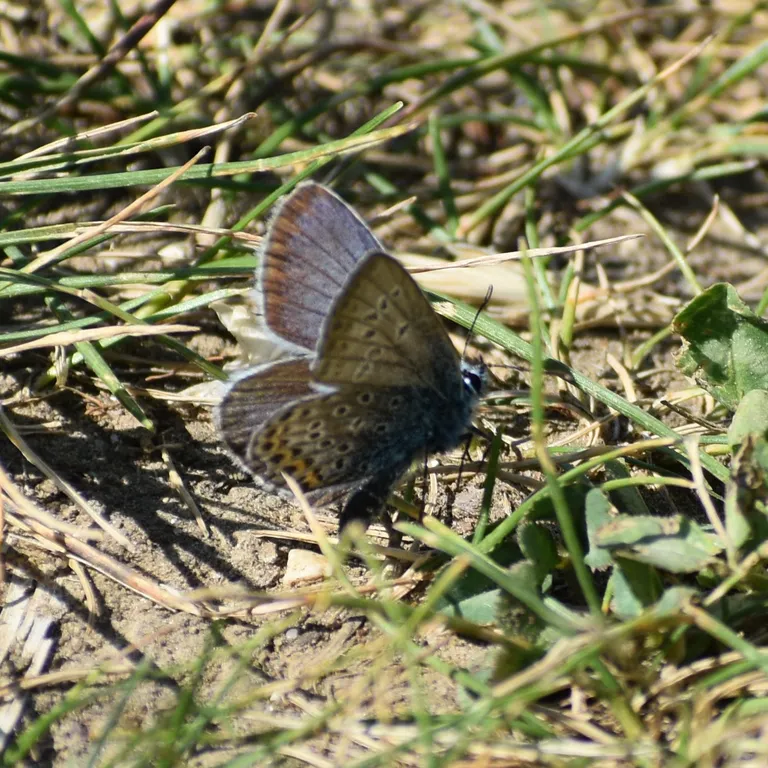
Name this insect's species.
Plebejus argus
